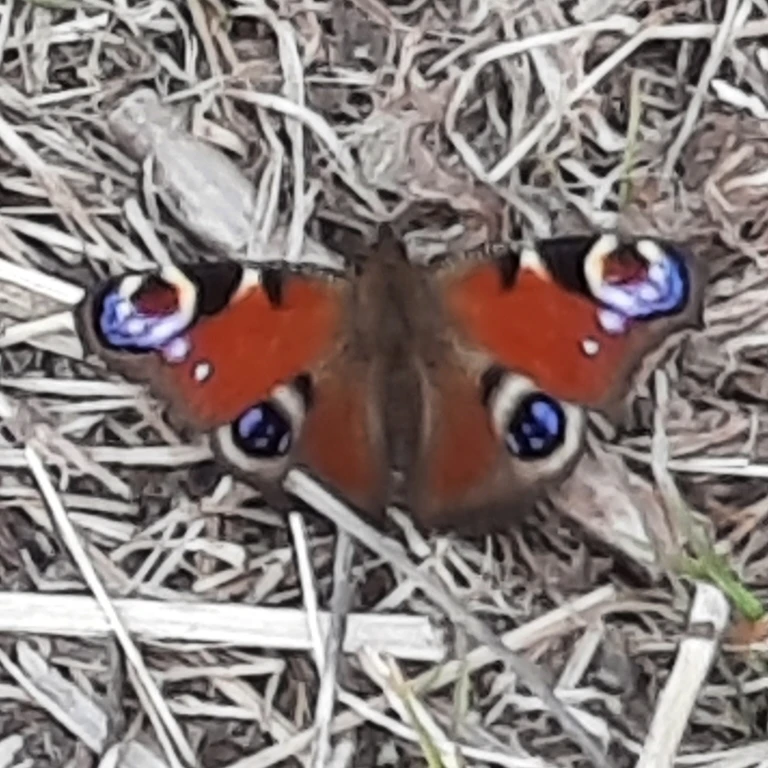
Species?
Aglais io
